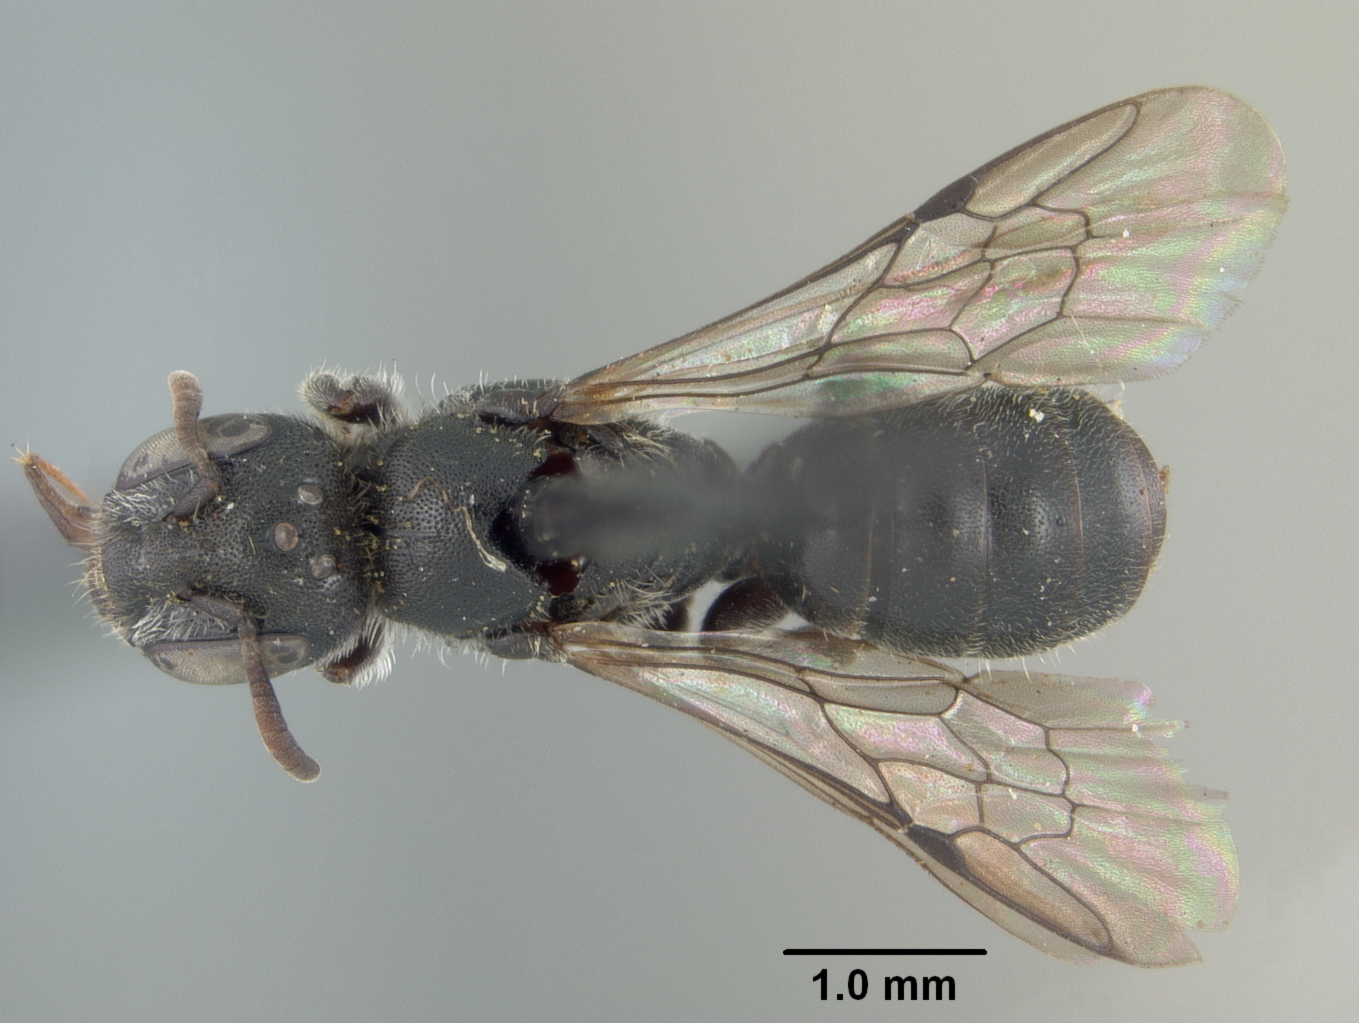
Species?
Chelostoma minuta
